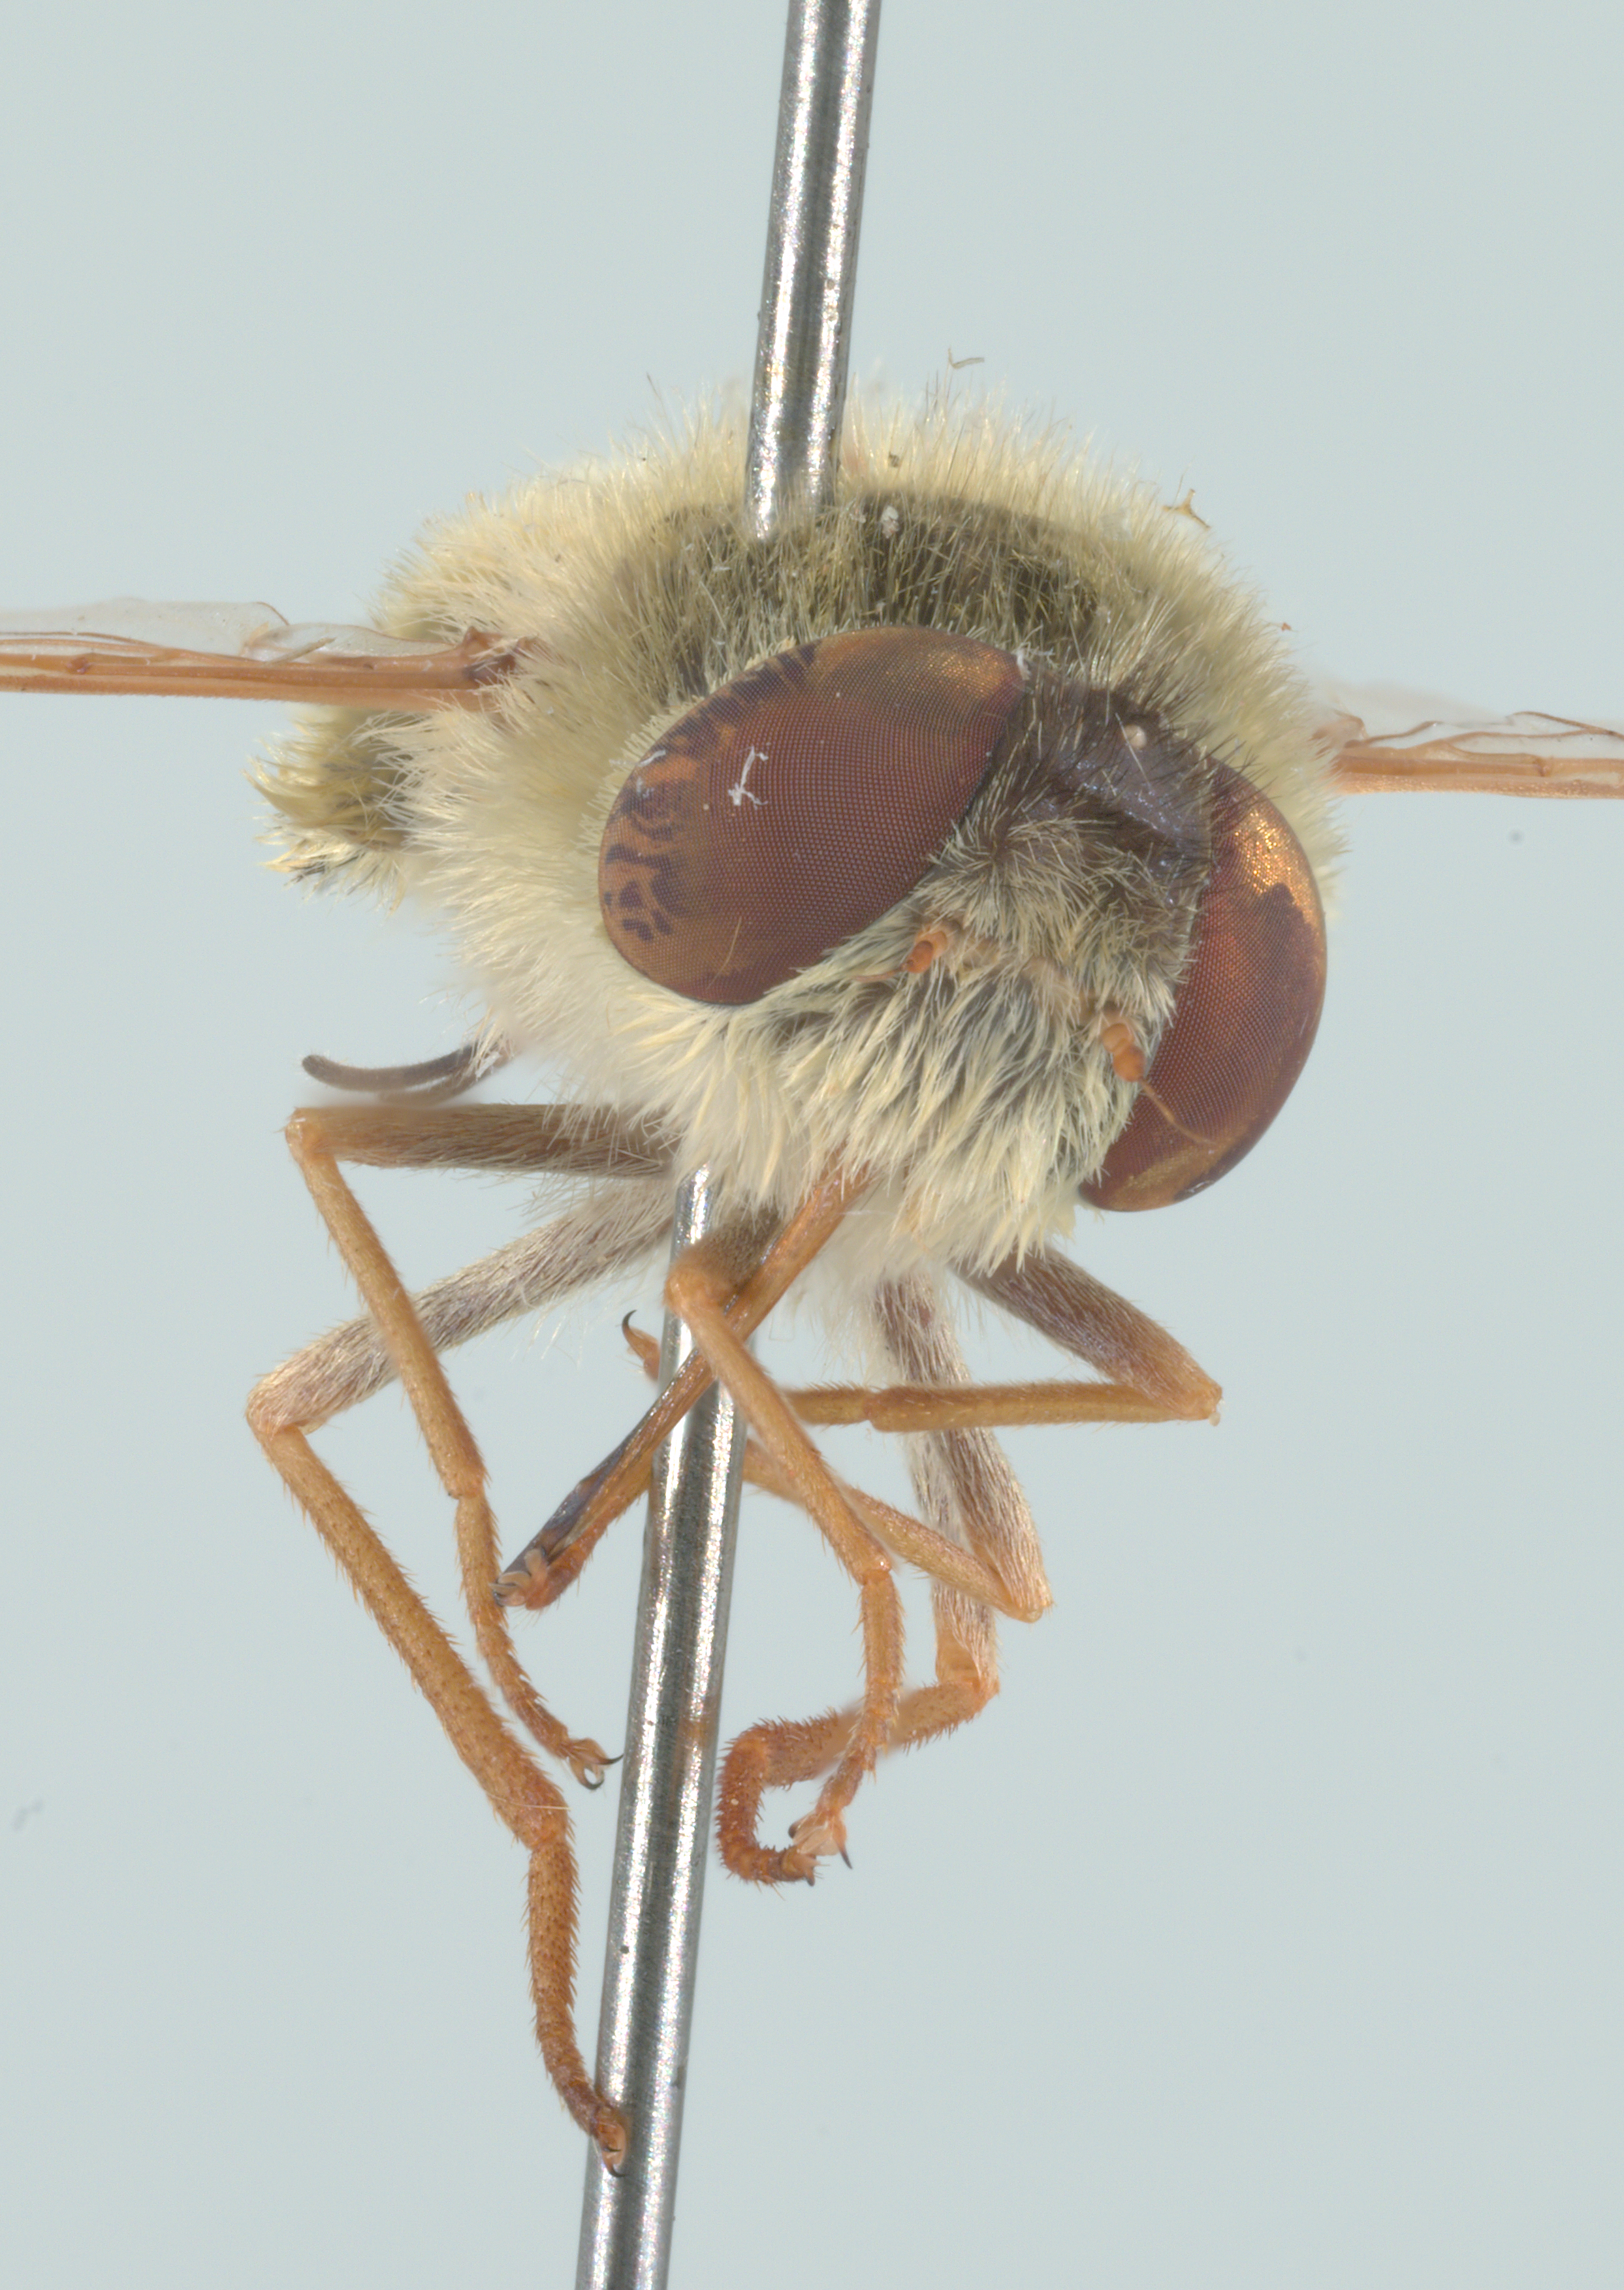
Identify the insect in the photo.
Neorhynchocephalus sackenii
